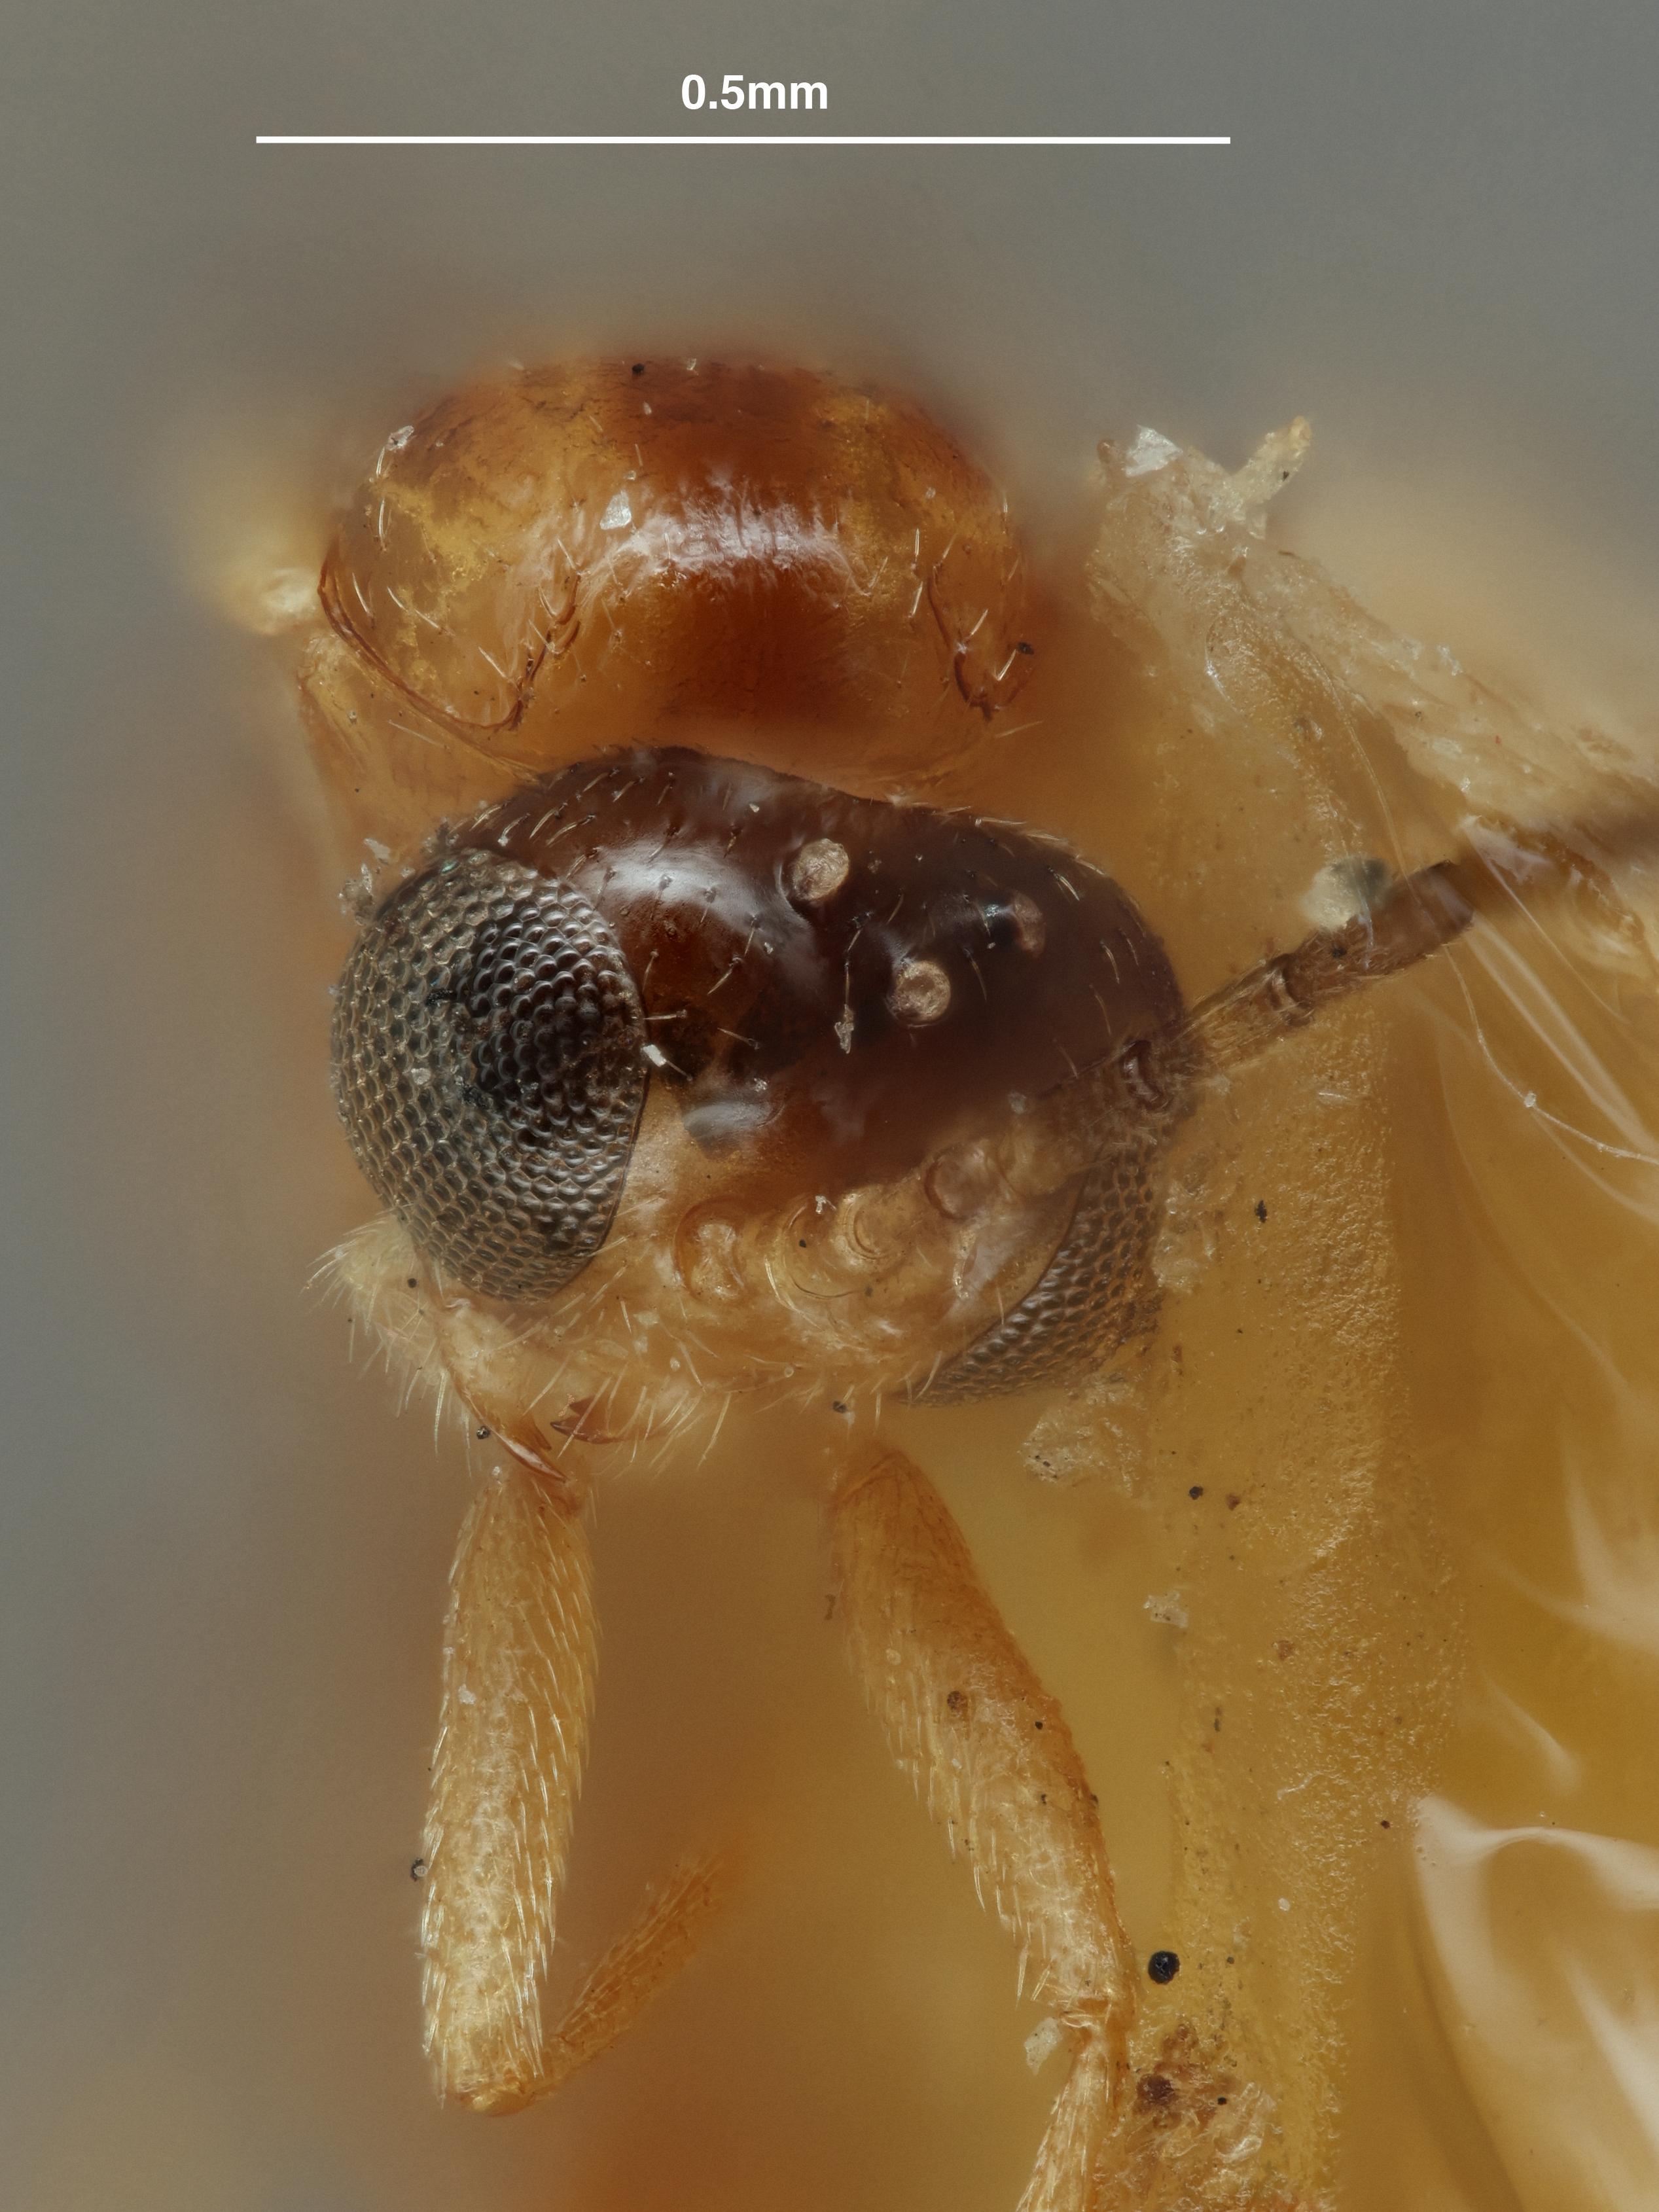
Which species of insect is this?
Lysiphlebus flavidus
